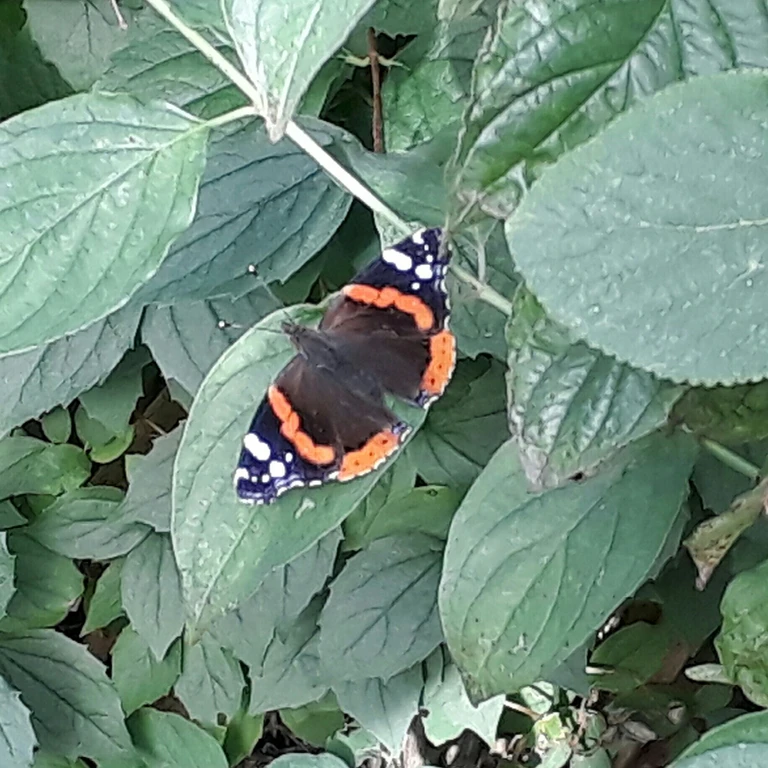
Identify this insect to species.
Vanessa atalanta
